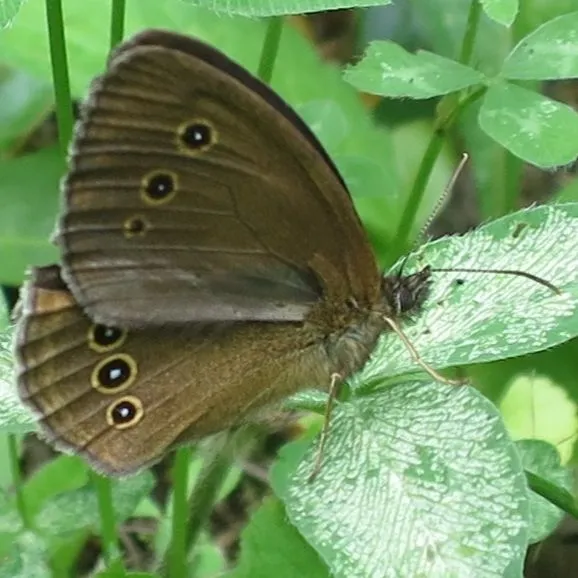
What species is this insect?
Aphantopus hyperantus
